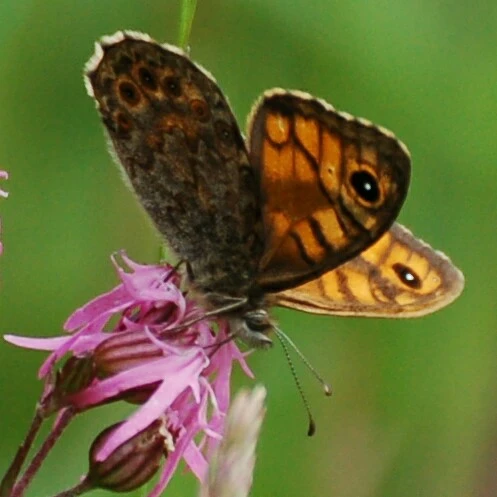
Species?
Lasiommata megera (also Pararge megera)
